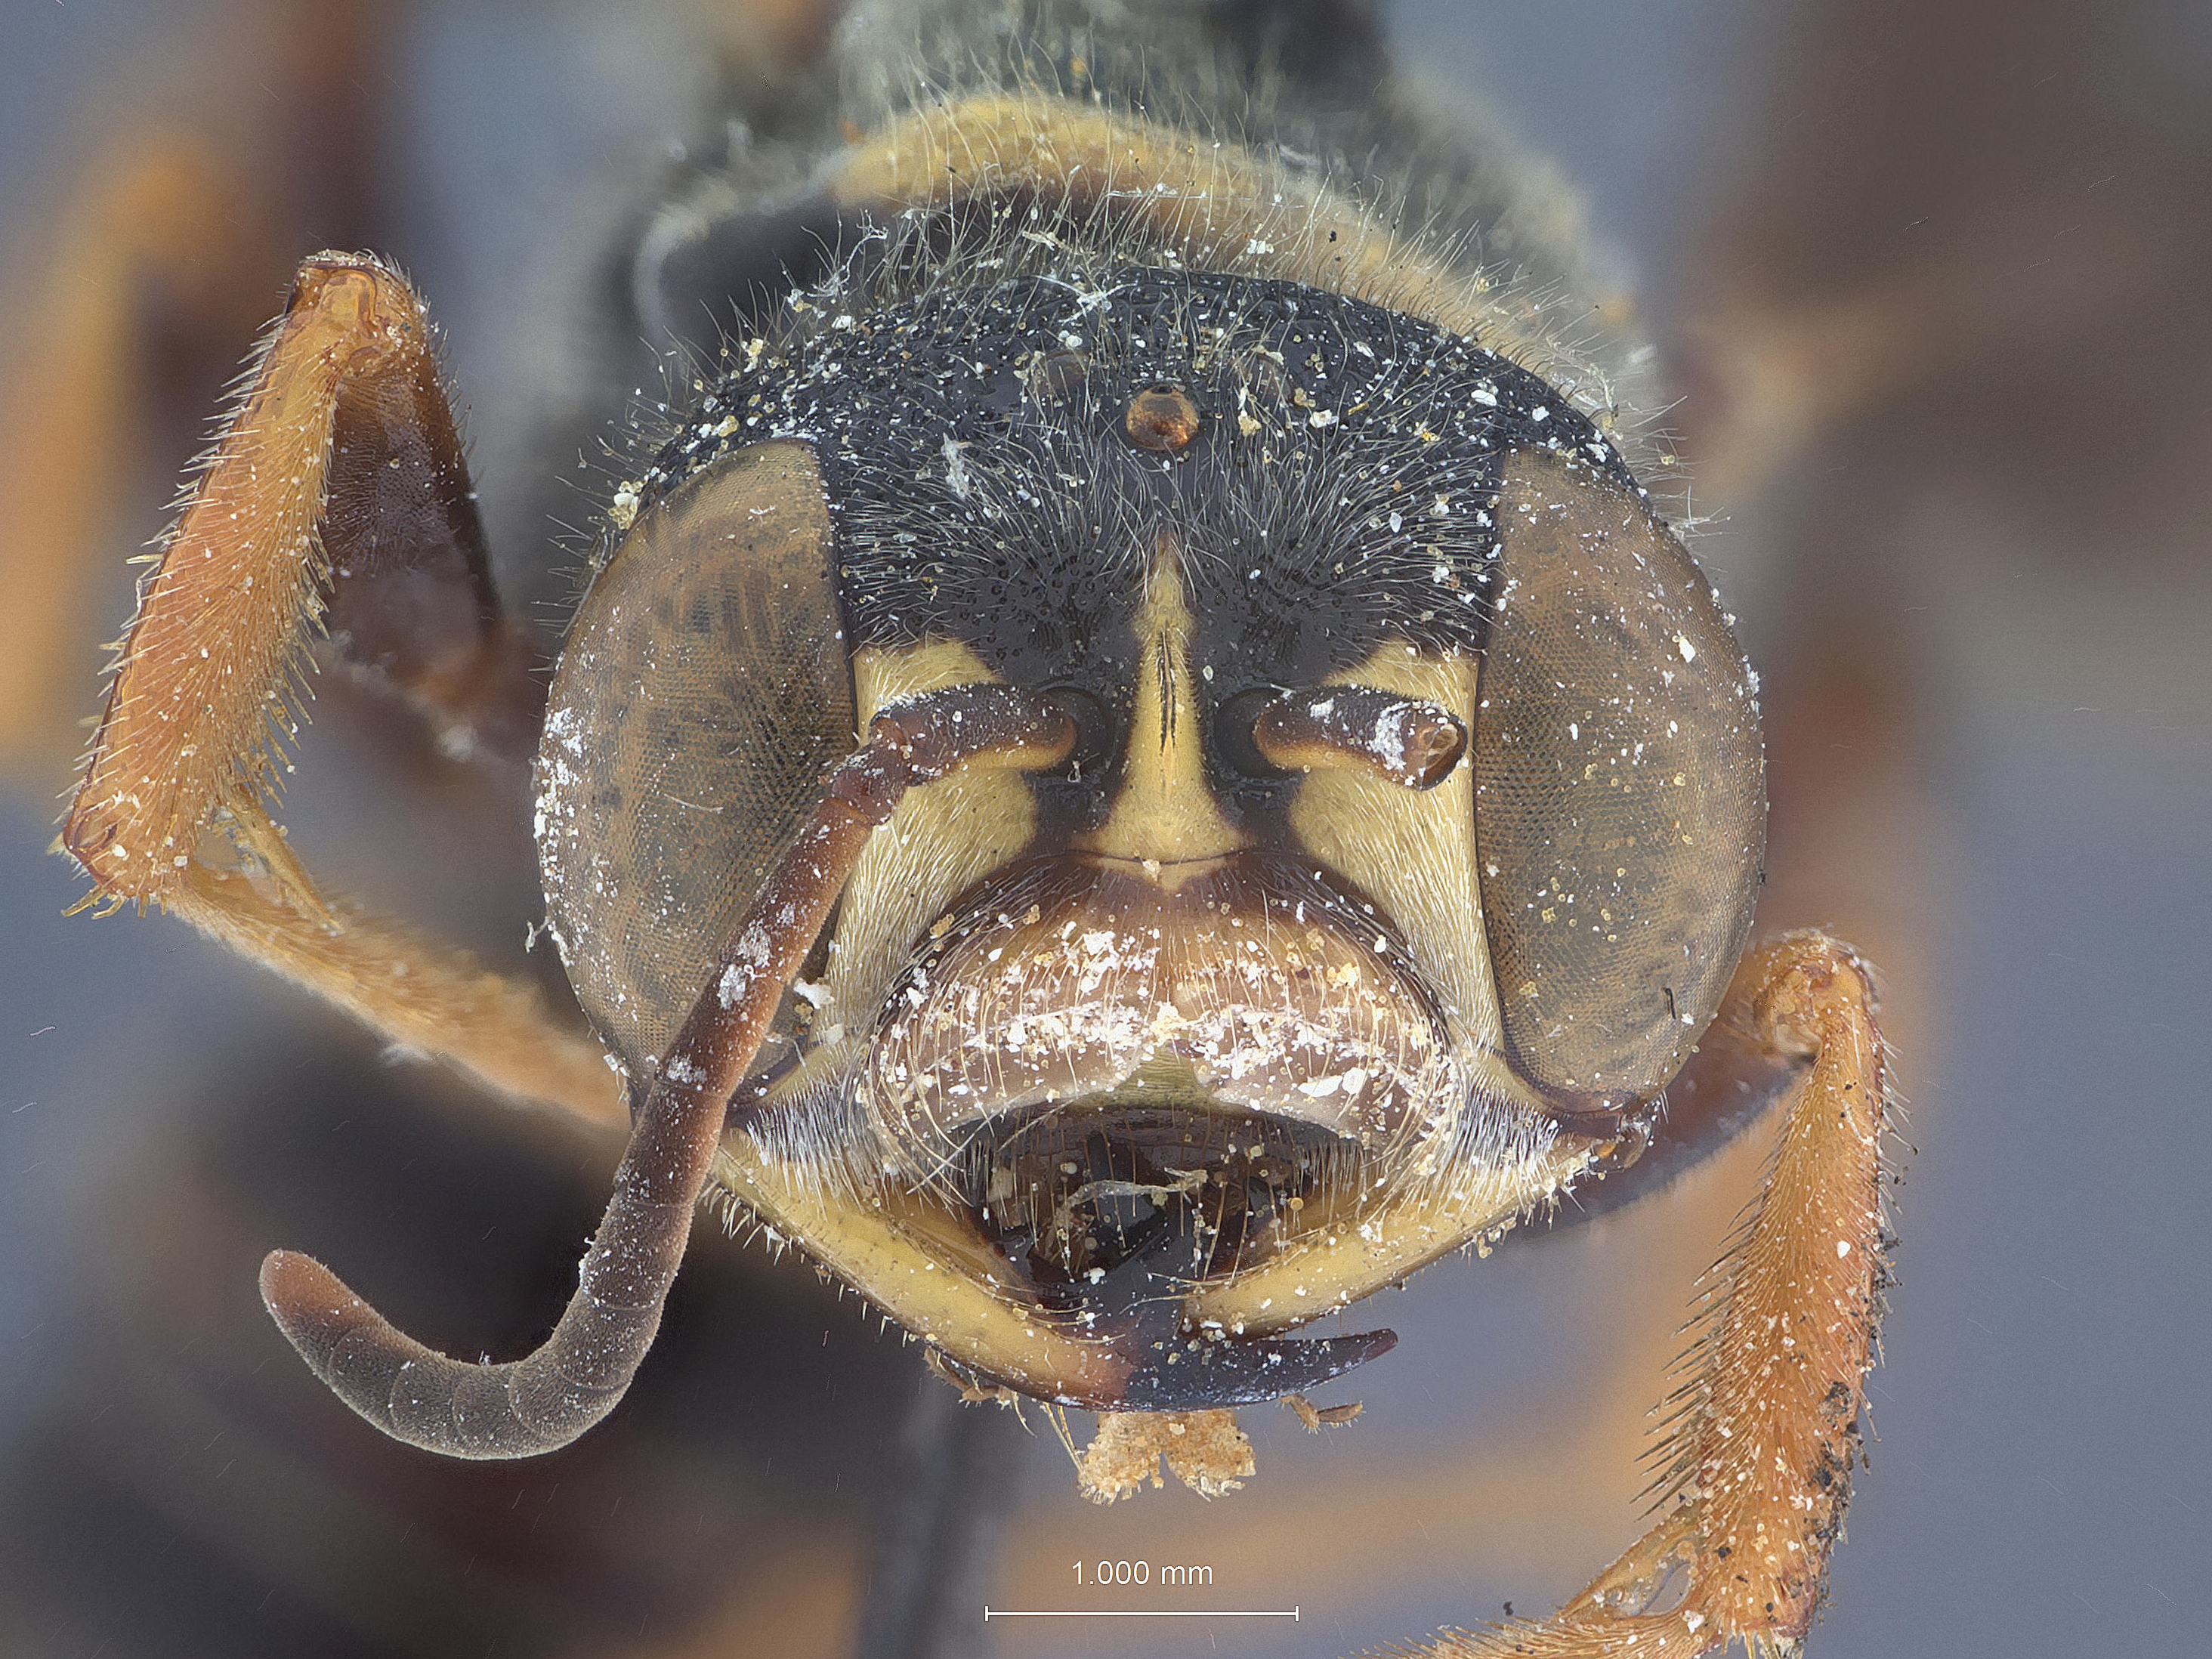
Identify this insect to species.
Cerceris natallenus
